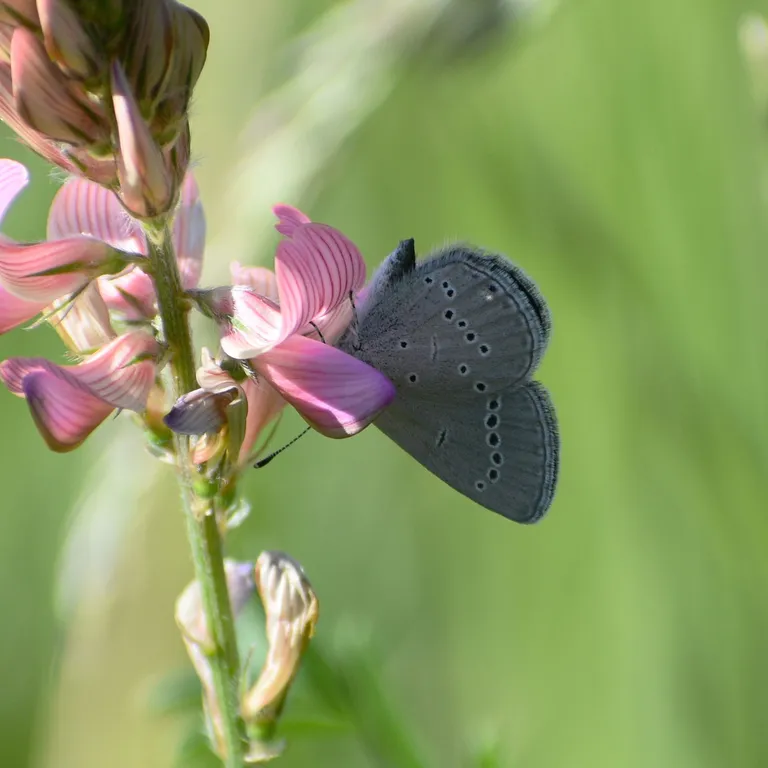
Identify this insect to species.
Cupido minimus
